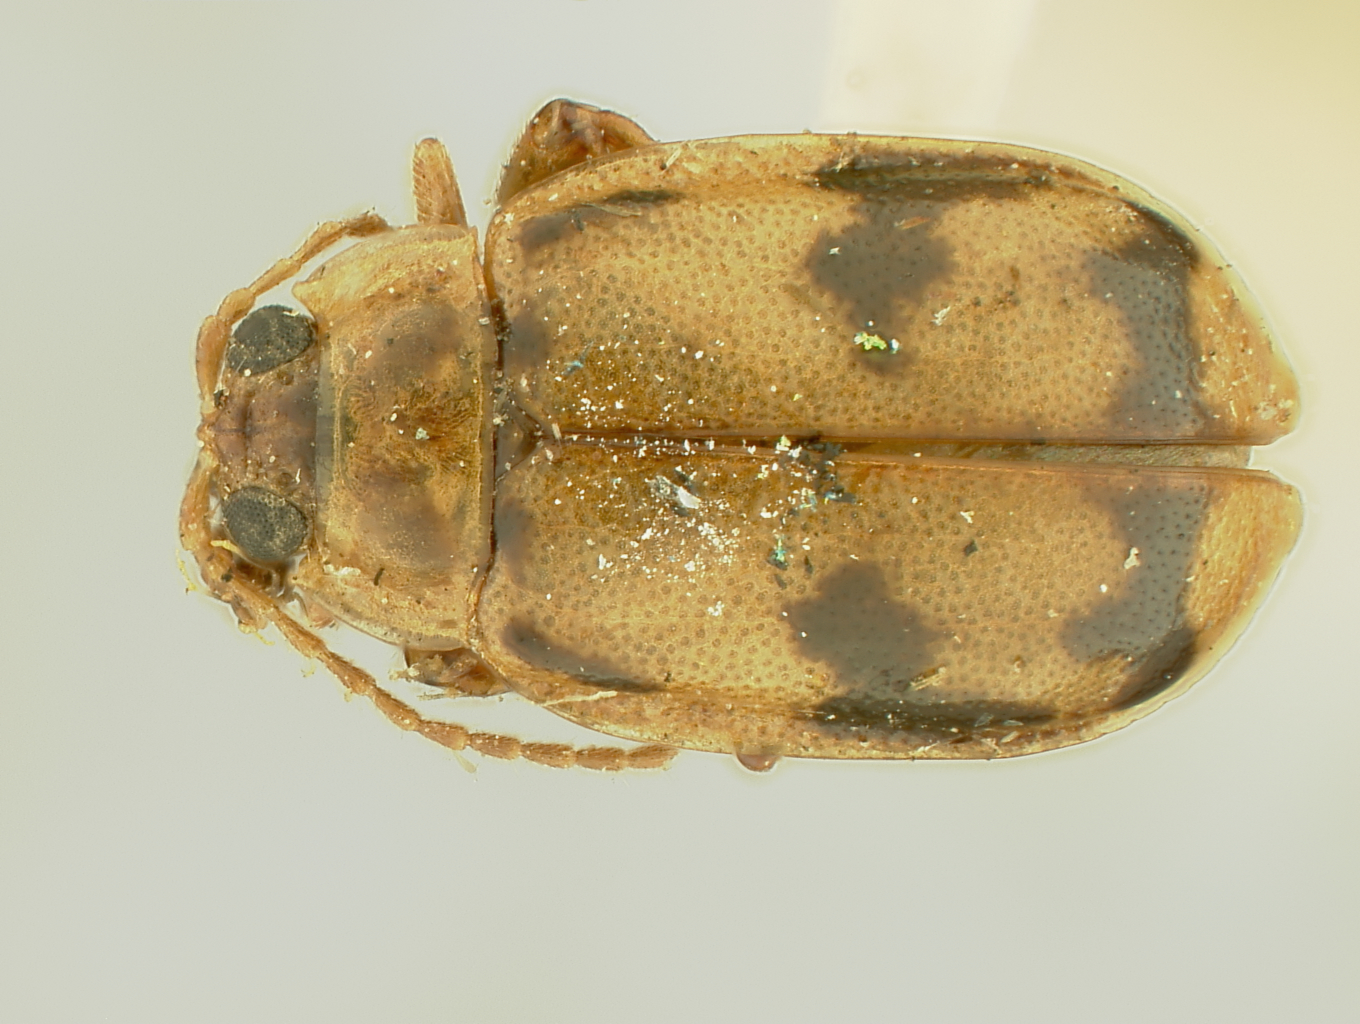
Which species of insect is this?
Oedionychis obsidiana (also Oedionychus obsidiana)
